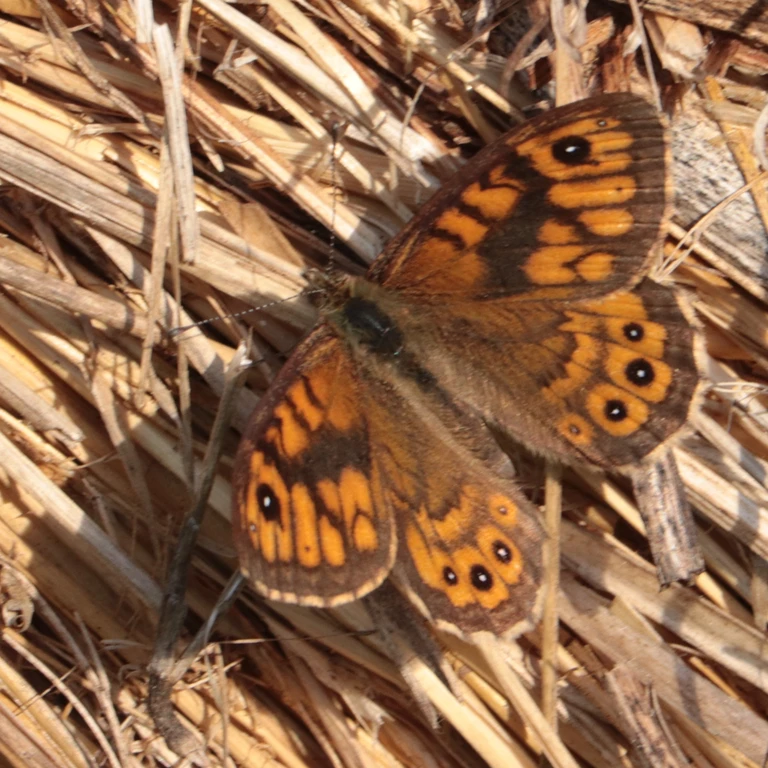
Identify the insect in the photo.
Lasiommata megera (also Pararge megera)
